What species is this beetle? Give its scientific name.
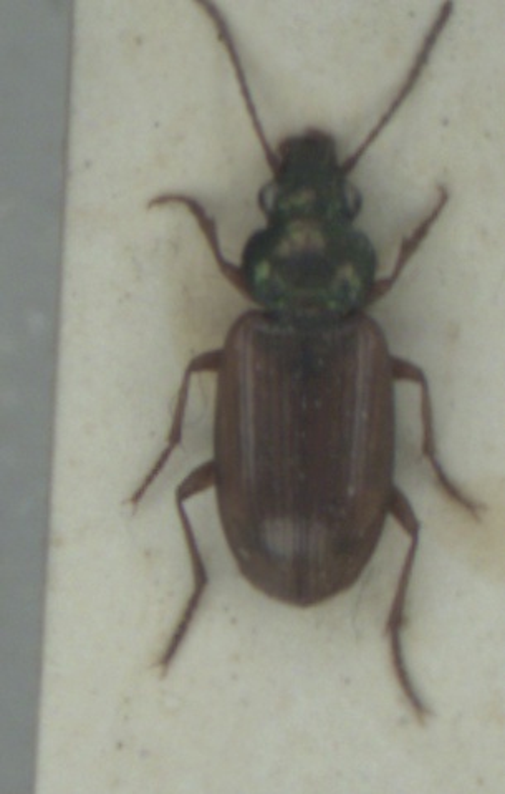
Pogonus luridipennis
